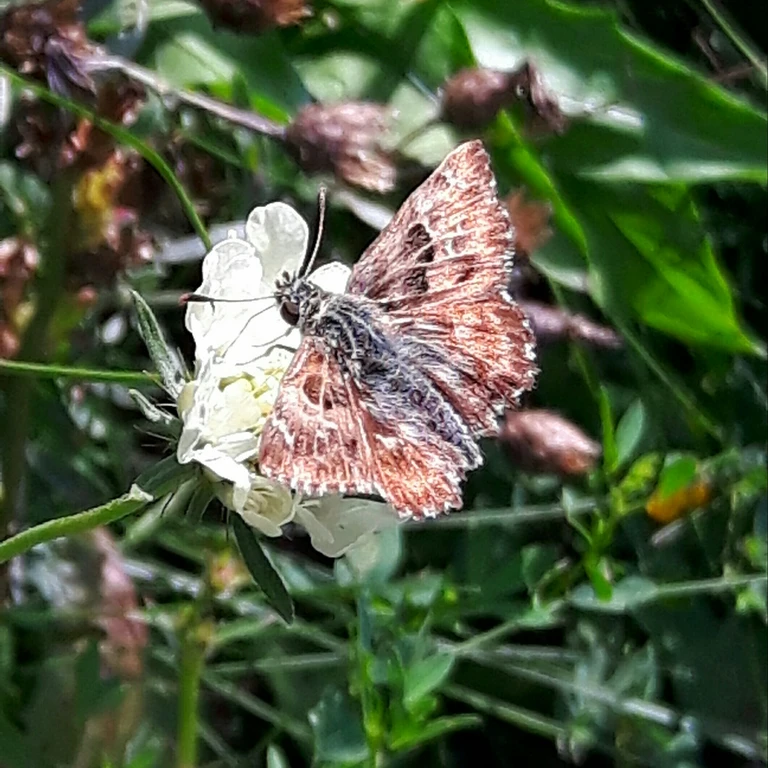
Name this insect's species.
Carcharodus alceae
